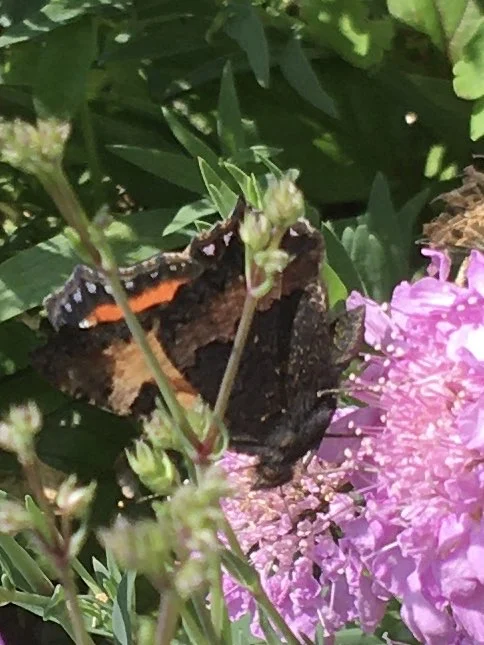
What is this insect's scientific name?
Aglais urticae
